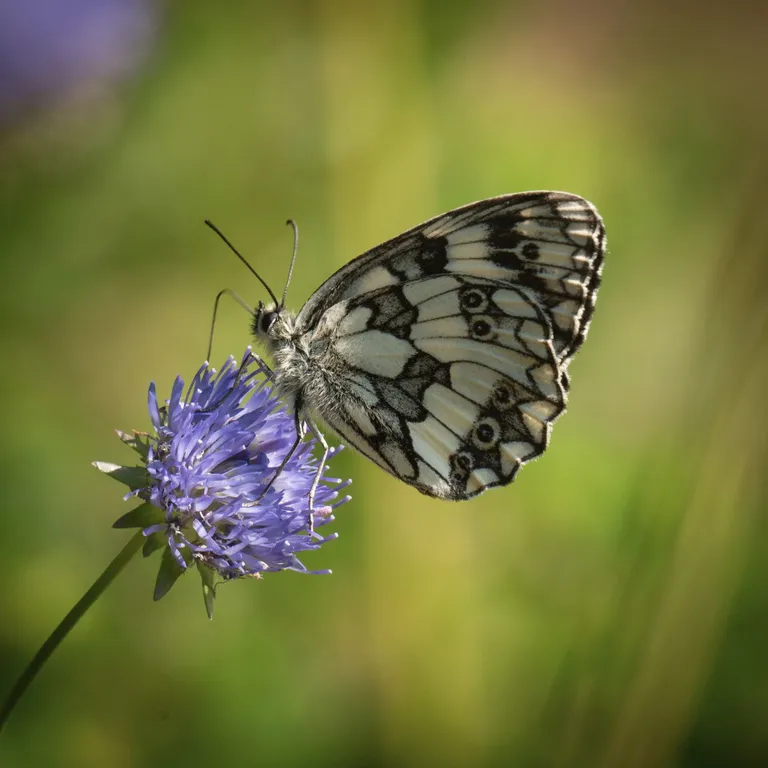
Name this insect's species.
Melanargia galathea
